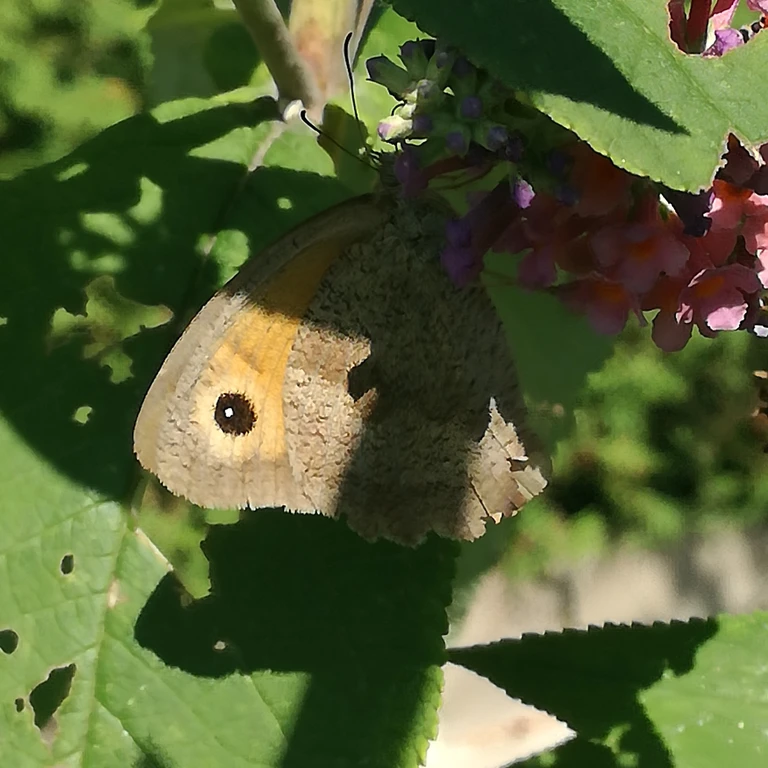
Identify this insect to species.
Maniola jurtina
